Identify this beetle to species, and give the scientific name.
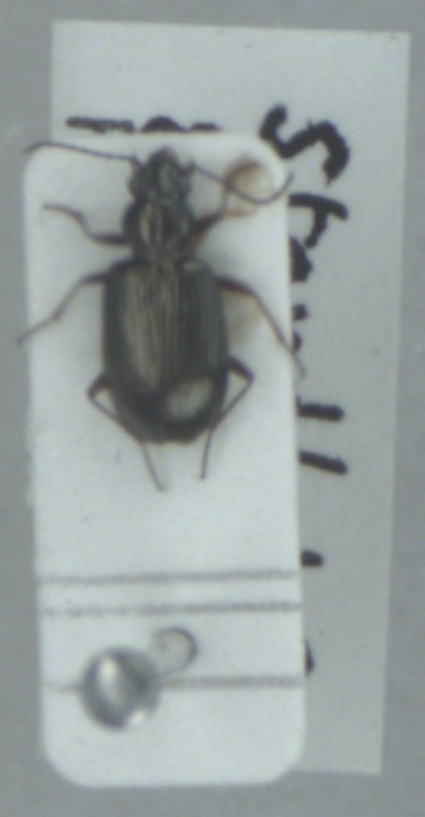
Bembidion punctulatum
